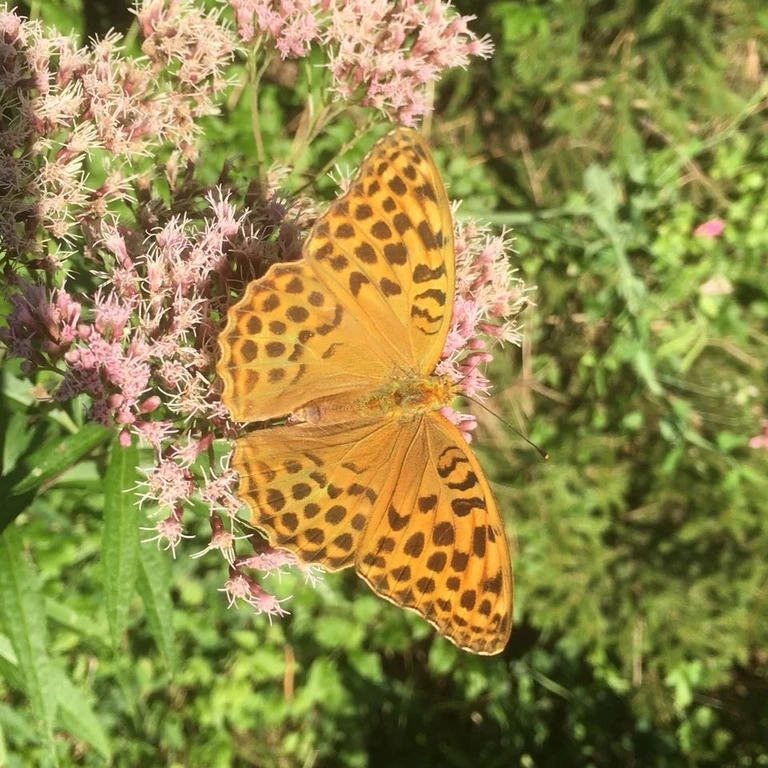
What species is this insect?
Argynnis paphia
